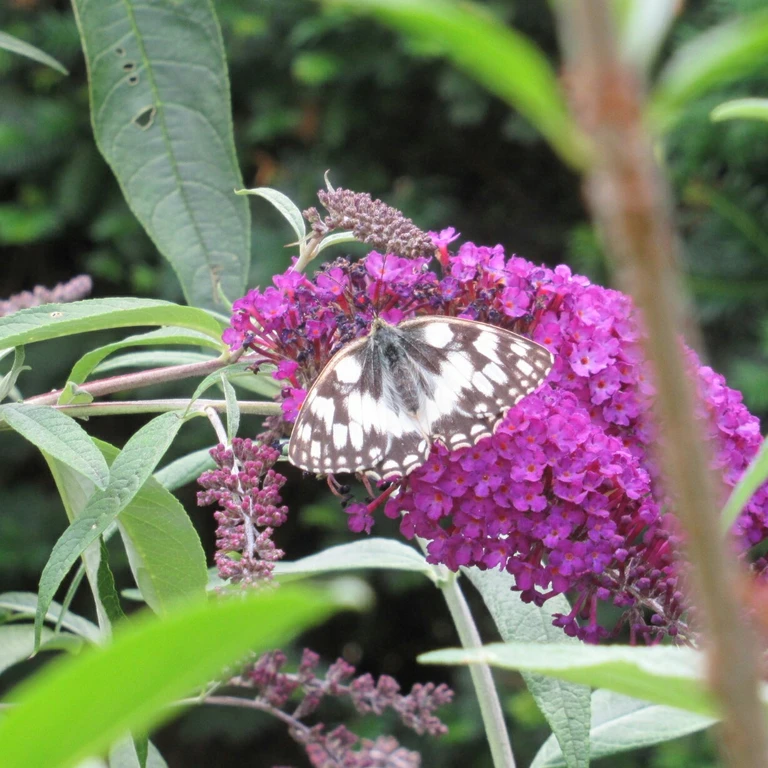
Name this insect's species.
Melanargia galathea
